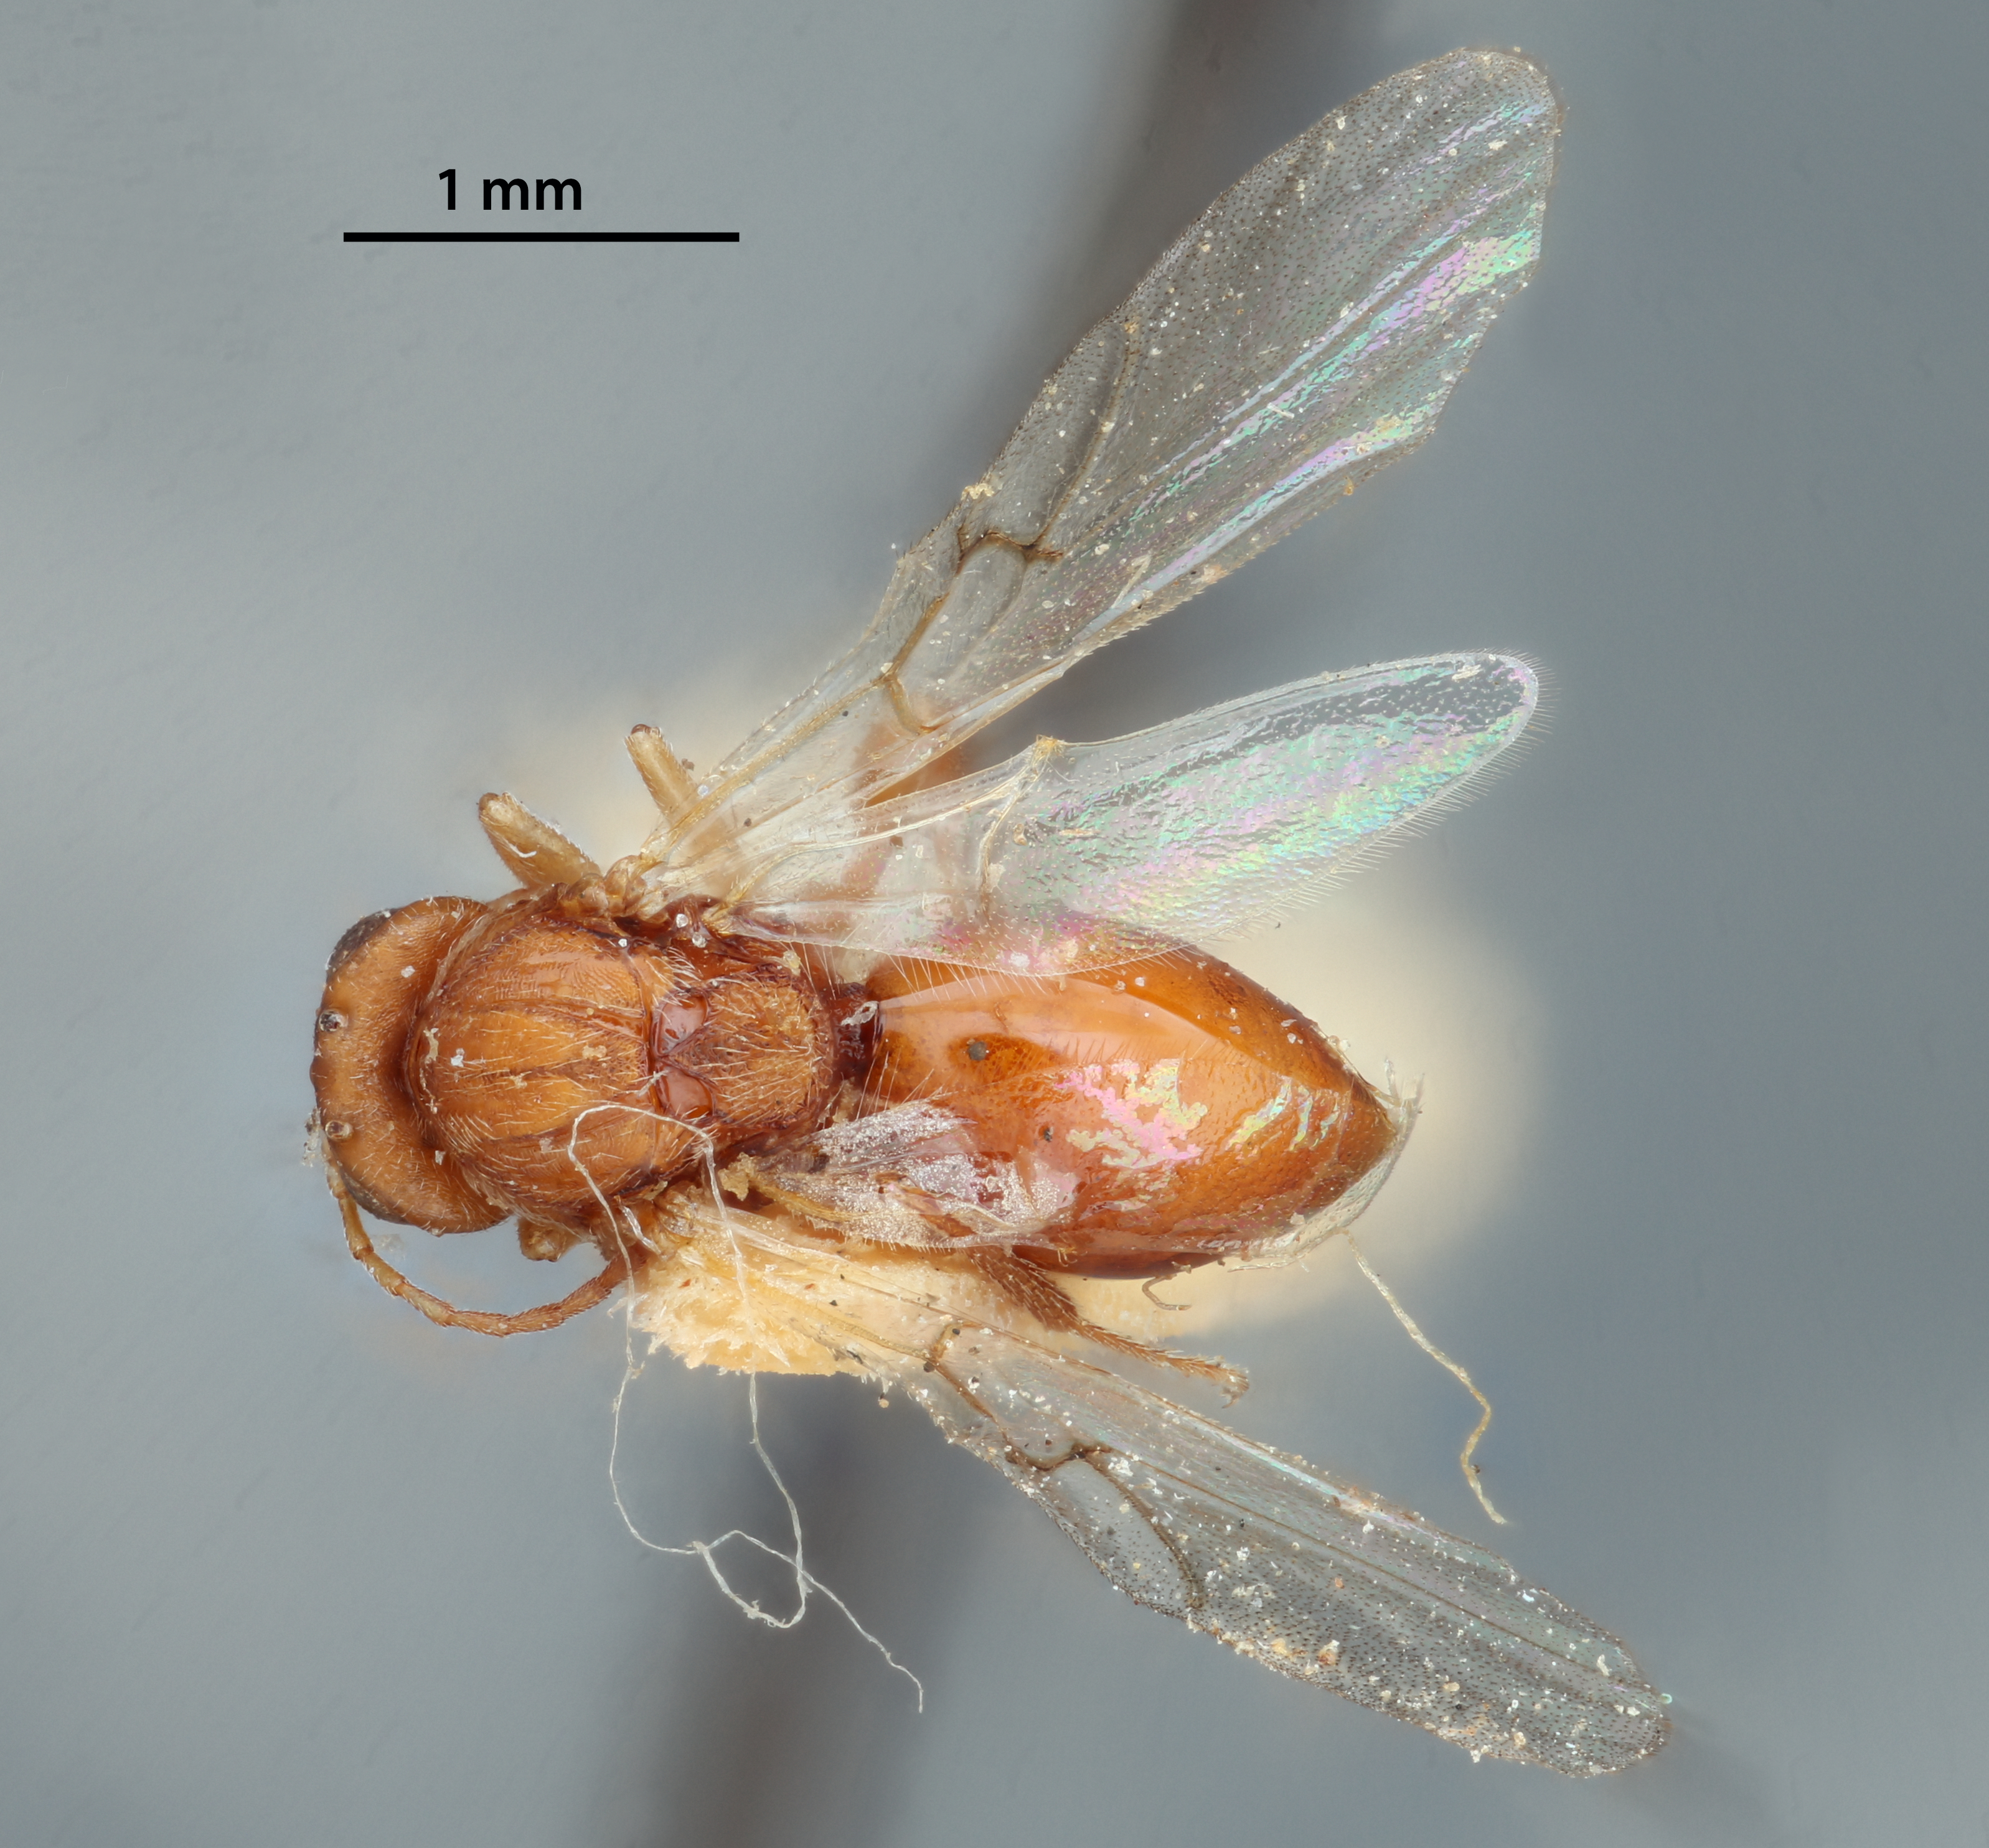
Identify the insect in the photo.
Andricus toumeyi
